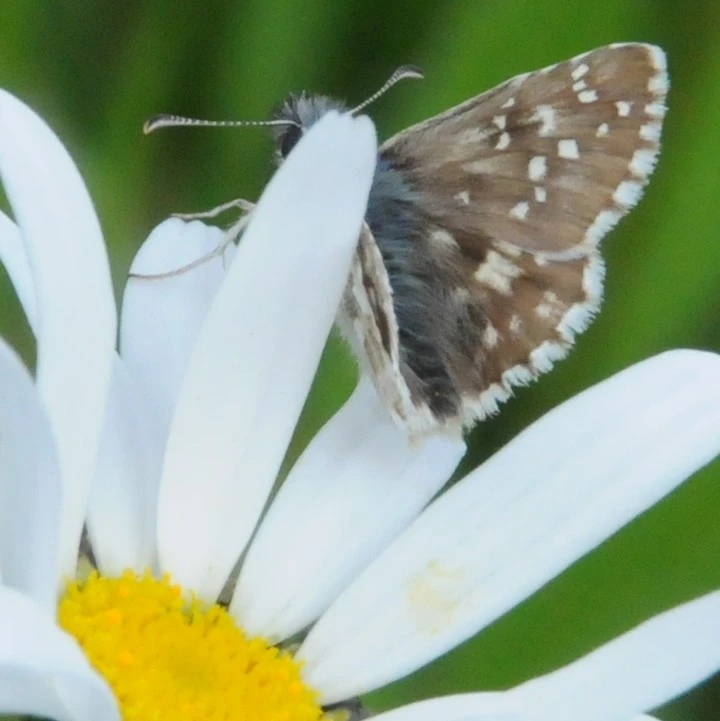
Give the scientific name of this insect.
Pyrgus armoricanus
